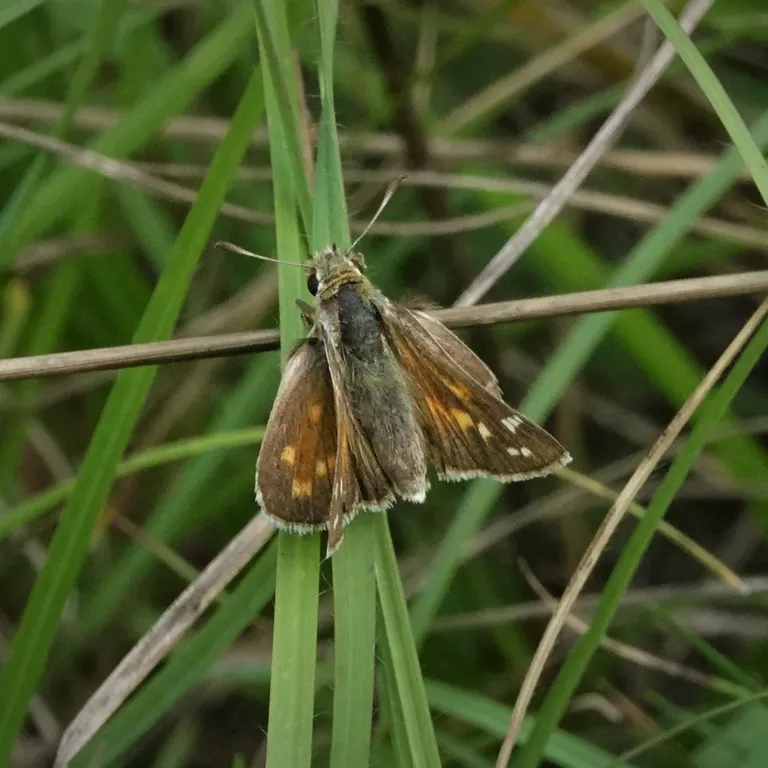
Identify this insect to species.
Hesperia comma
